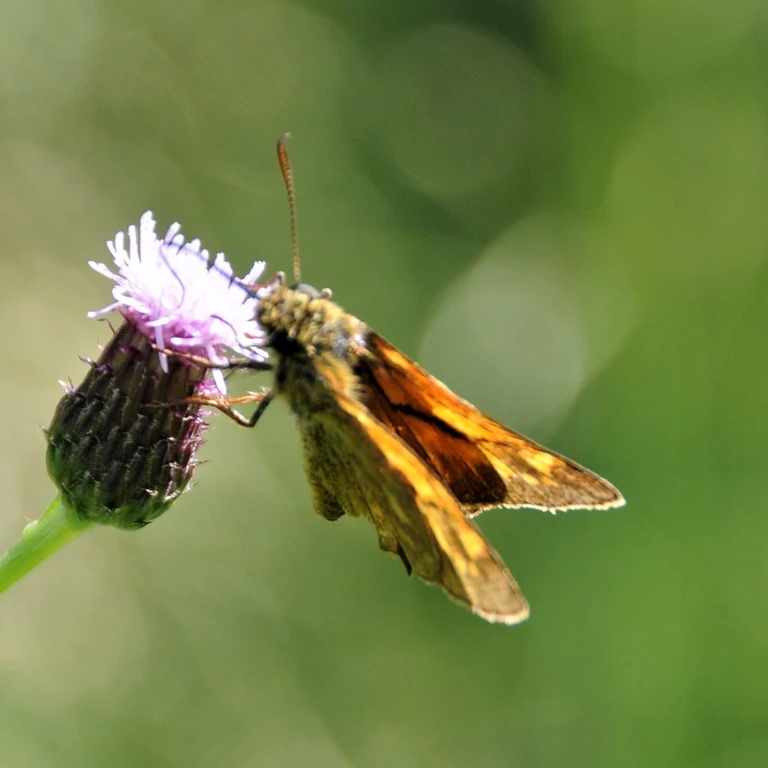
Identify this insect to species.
Ochlodes sylvanus (also Ochlodes venata)
